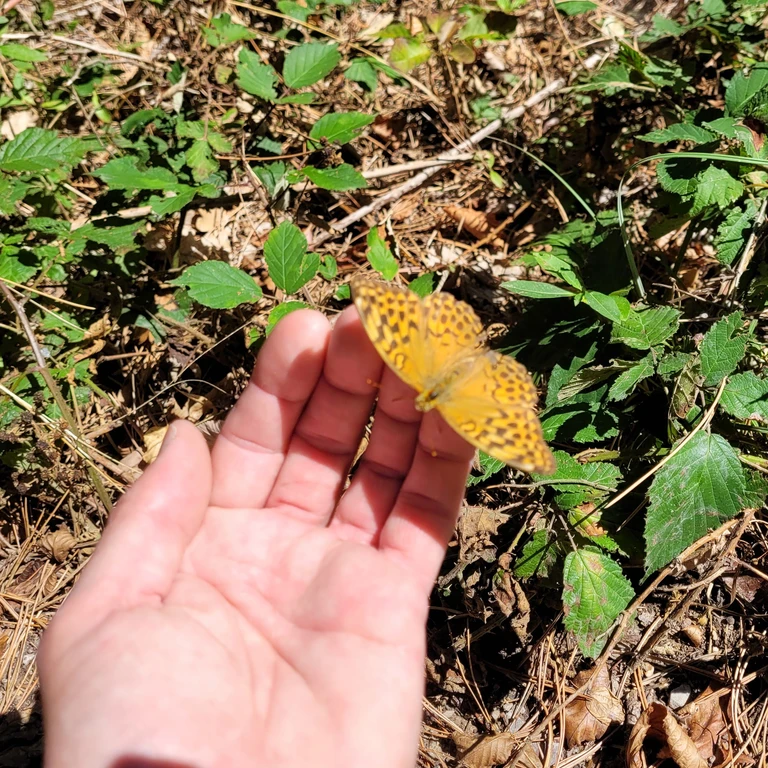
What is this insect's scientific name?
Argynnis paphia
